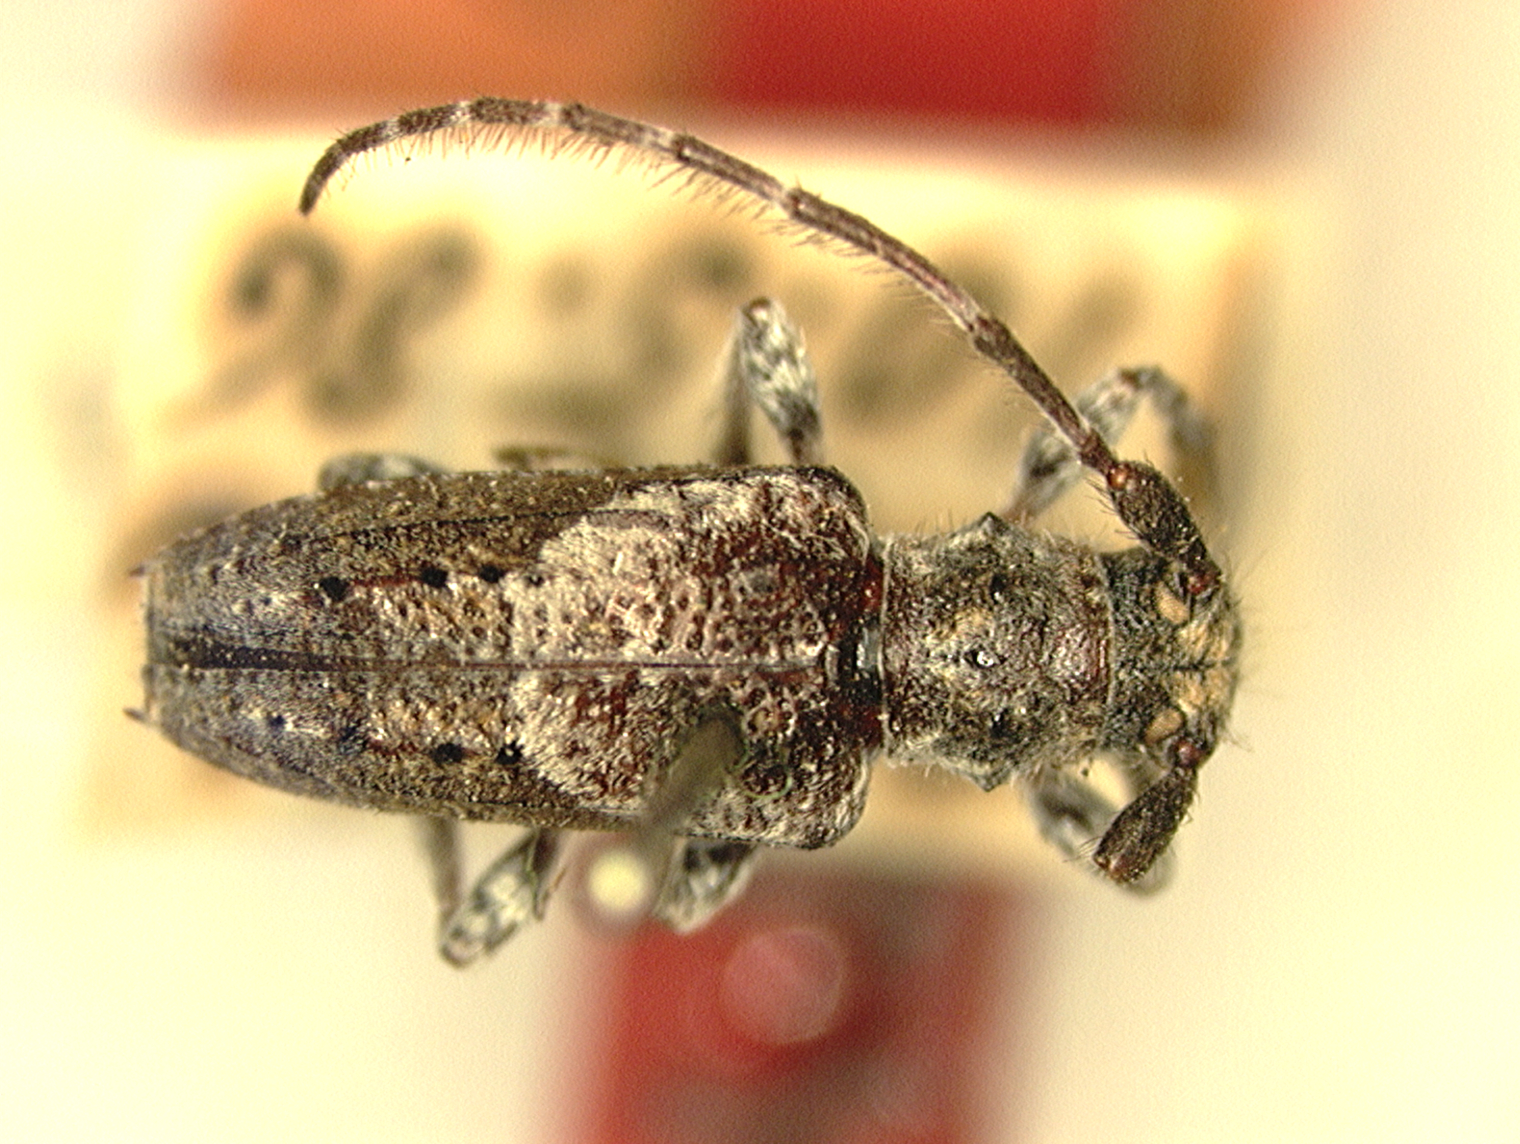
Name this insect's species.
Pogonocherus anatolicus
